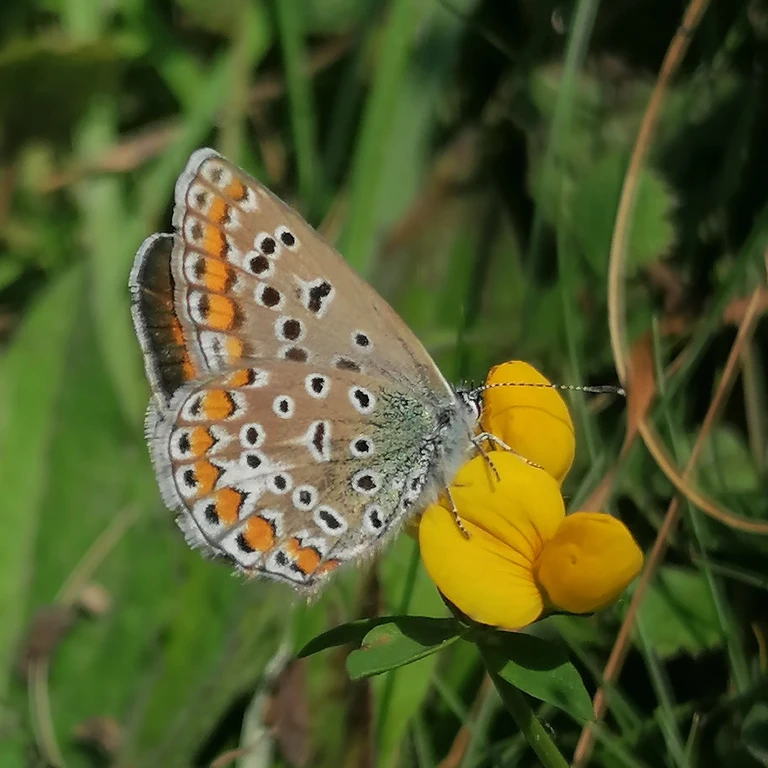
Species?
Polyommatus icarus
